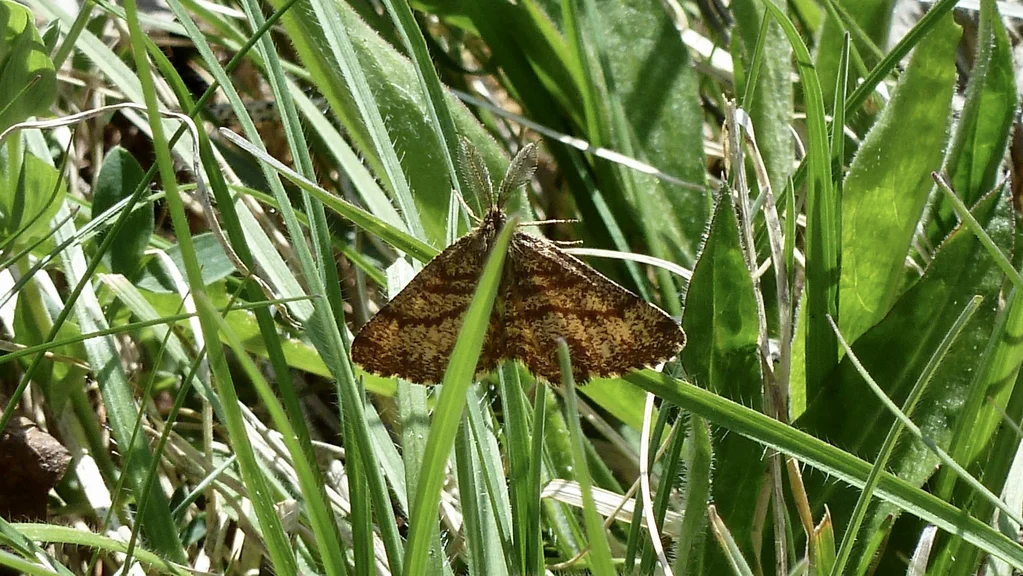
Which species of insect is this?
Ematurga atomaria
